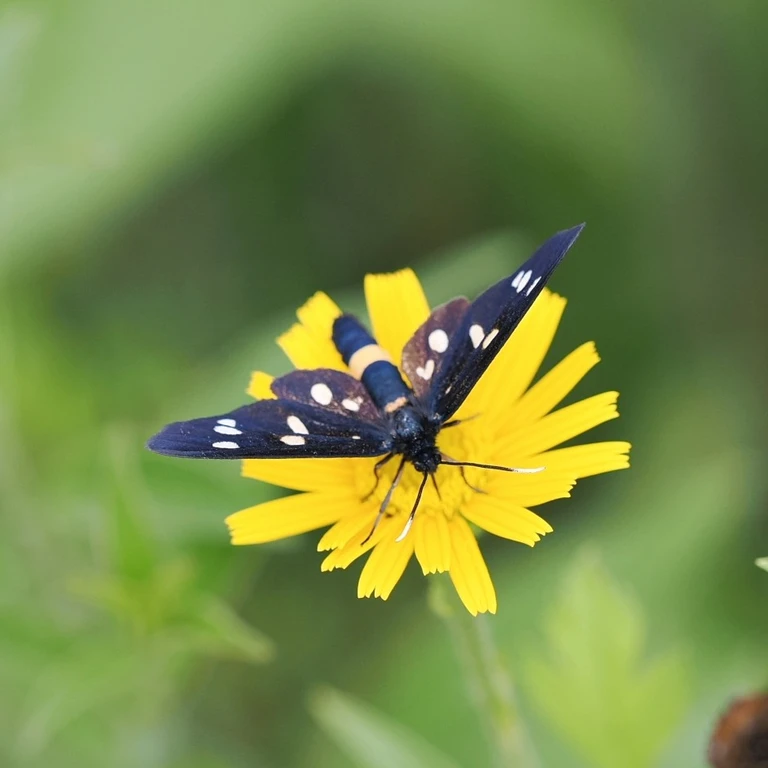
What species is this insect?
Amata phegea
